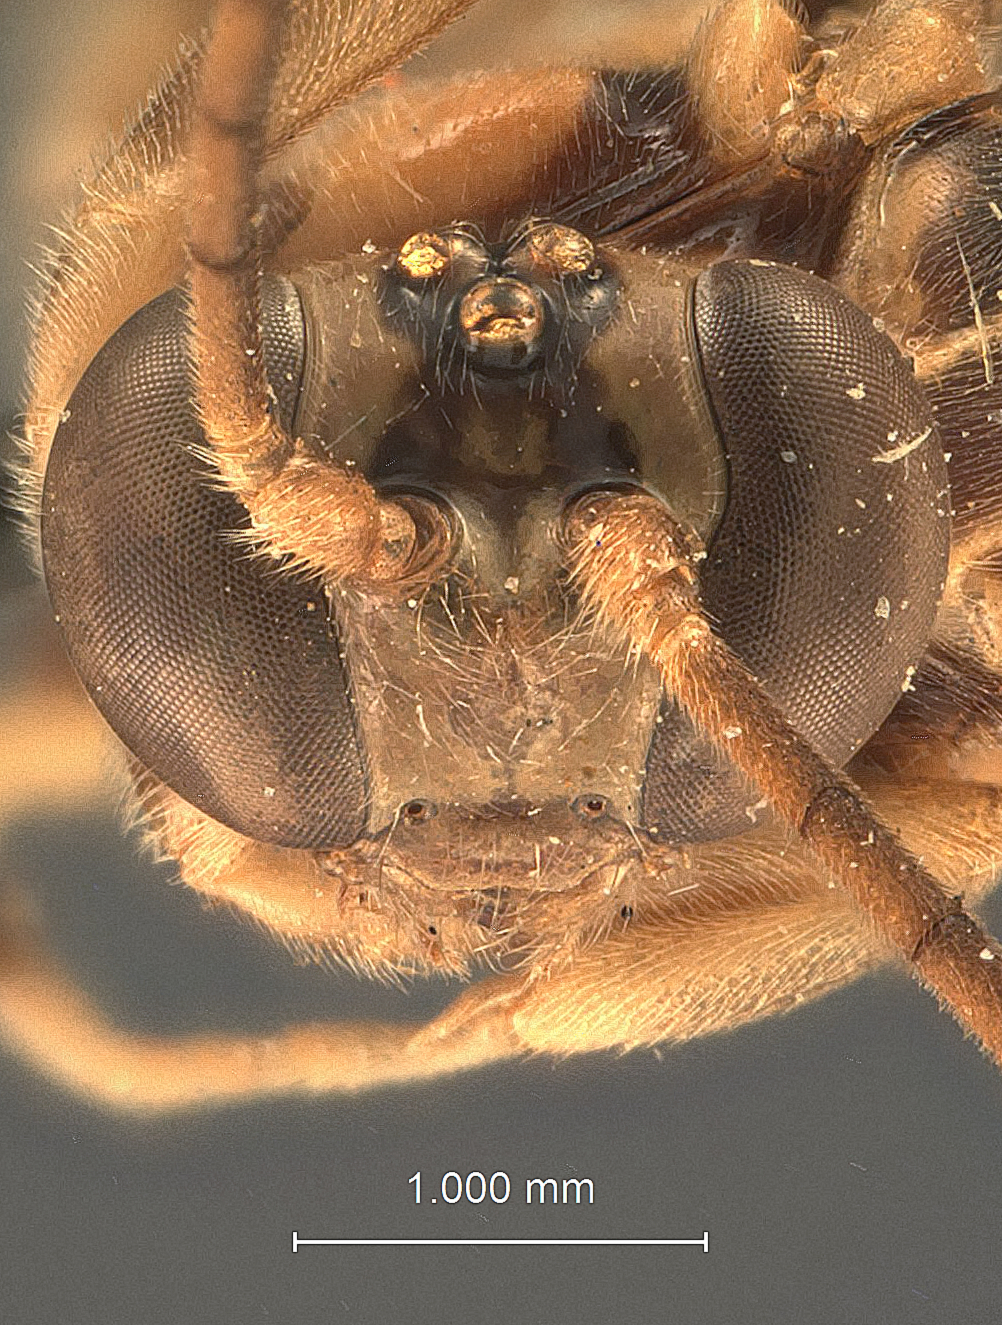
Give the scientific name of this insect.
Theronia pyramida
